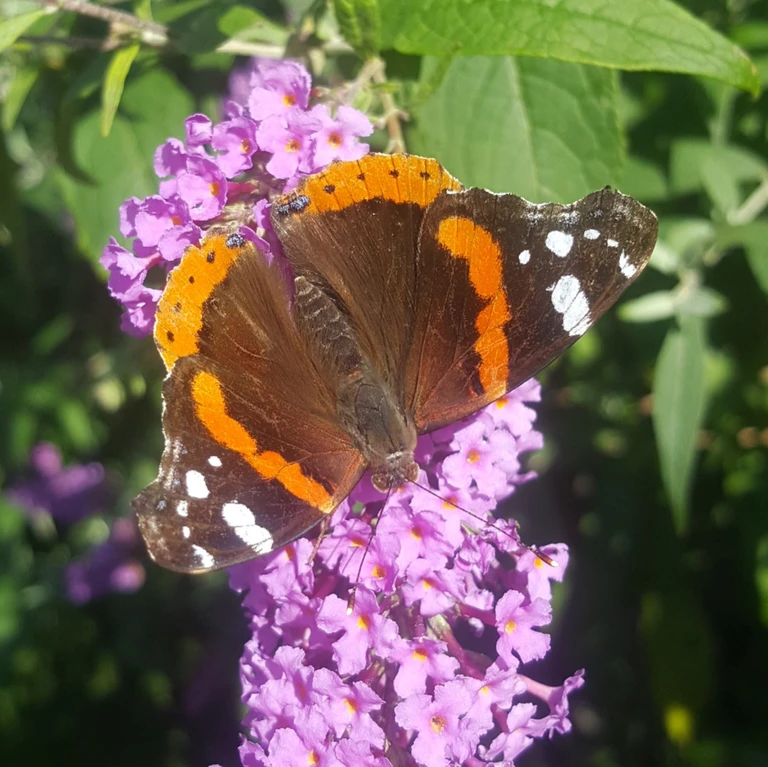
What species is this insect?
Vanessa atalanta
